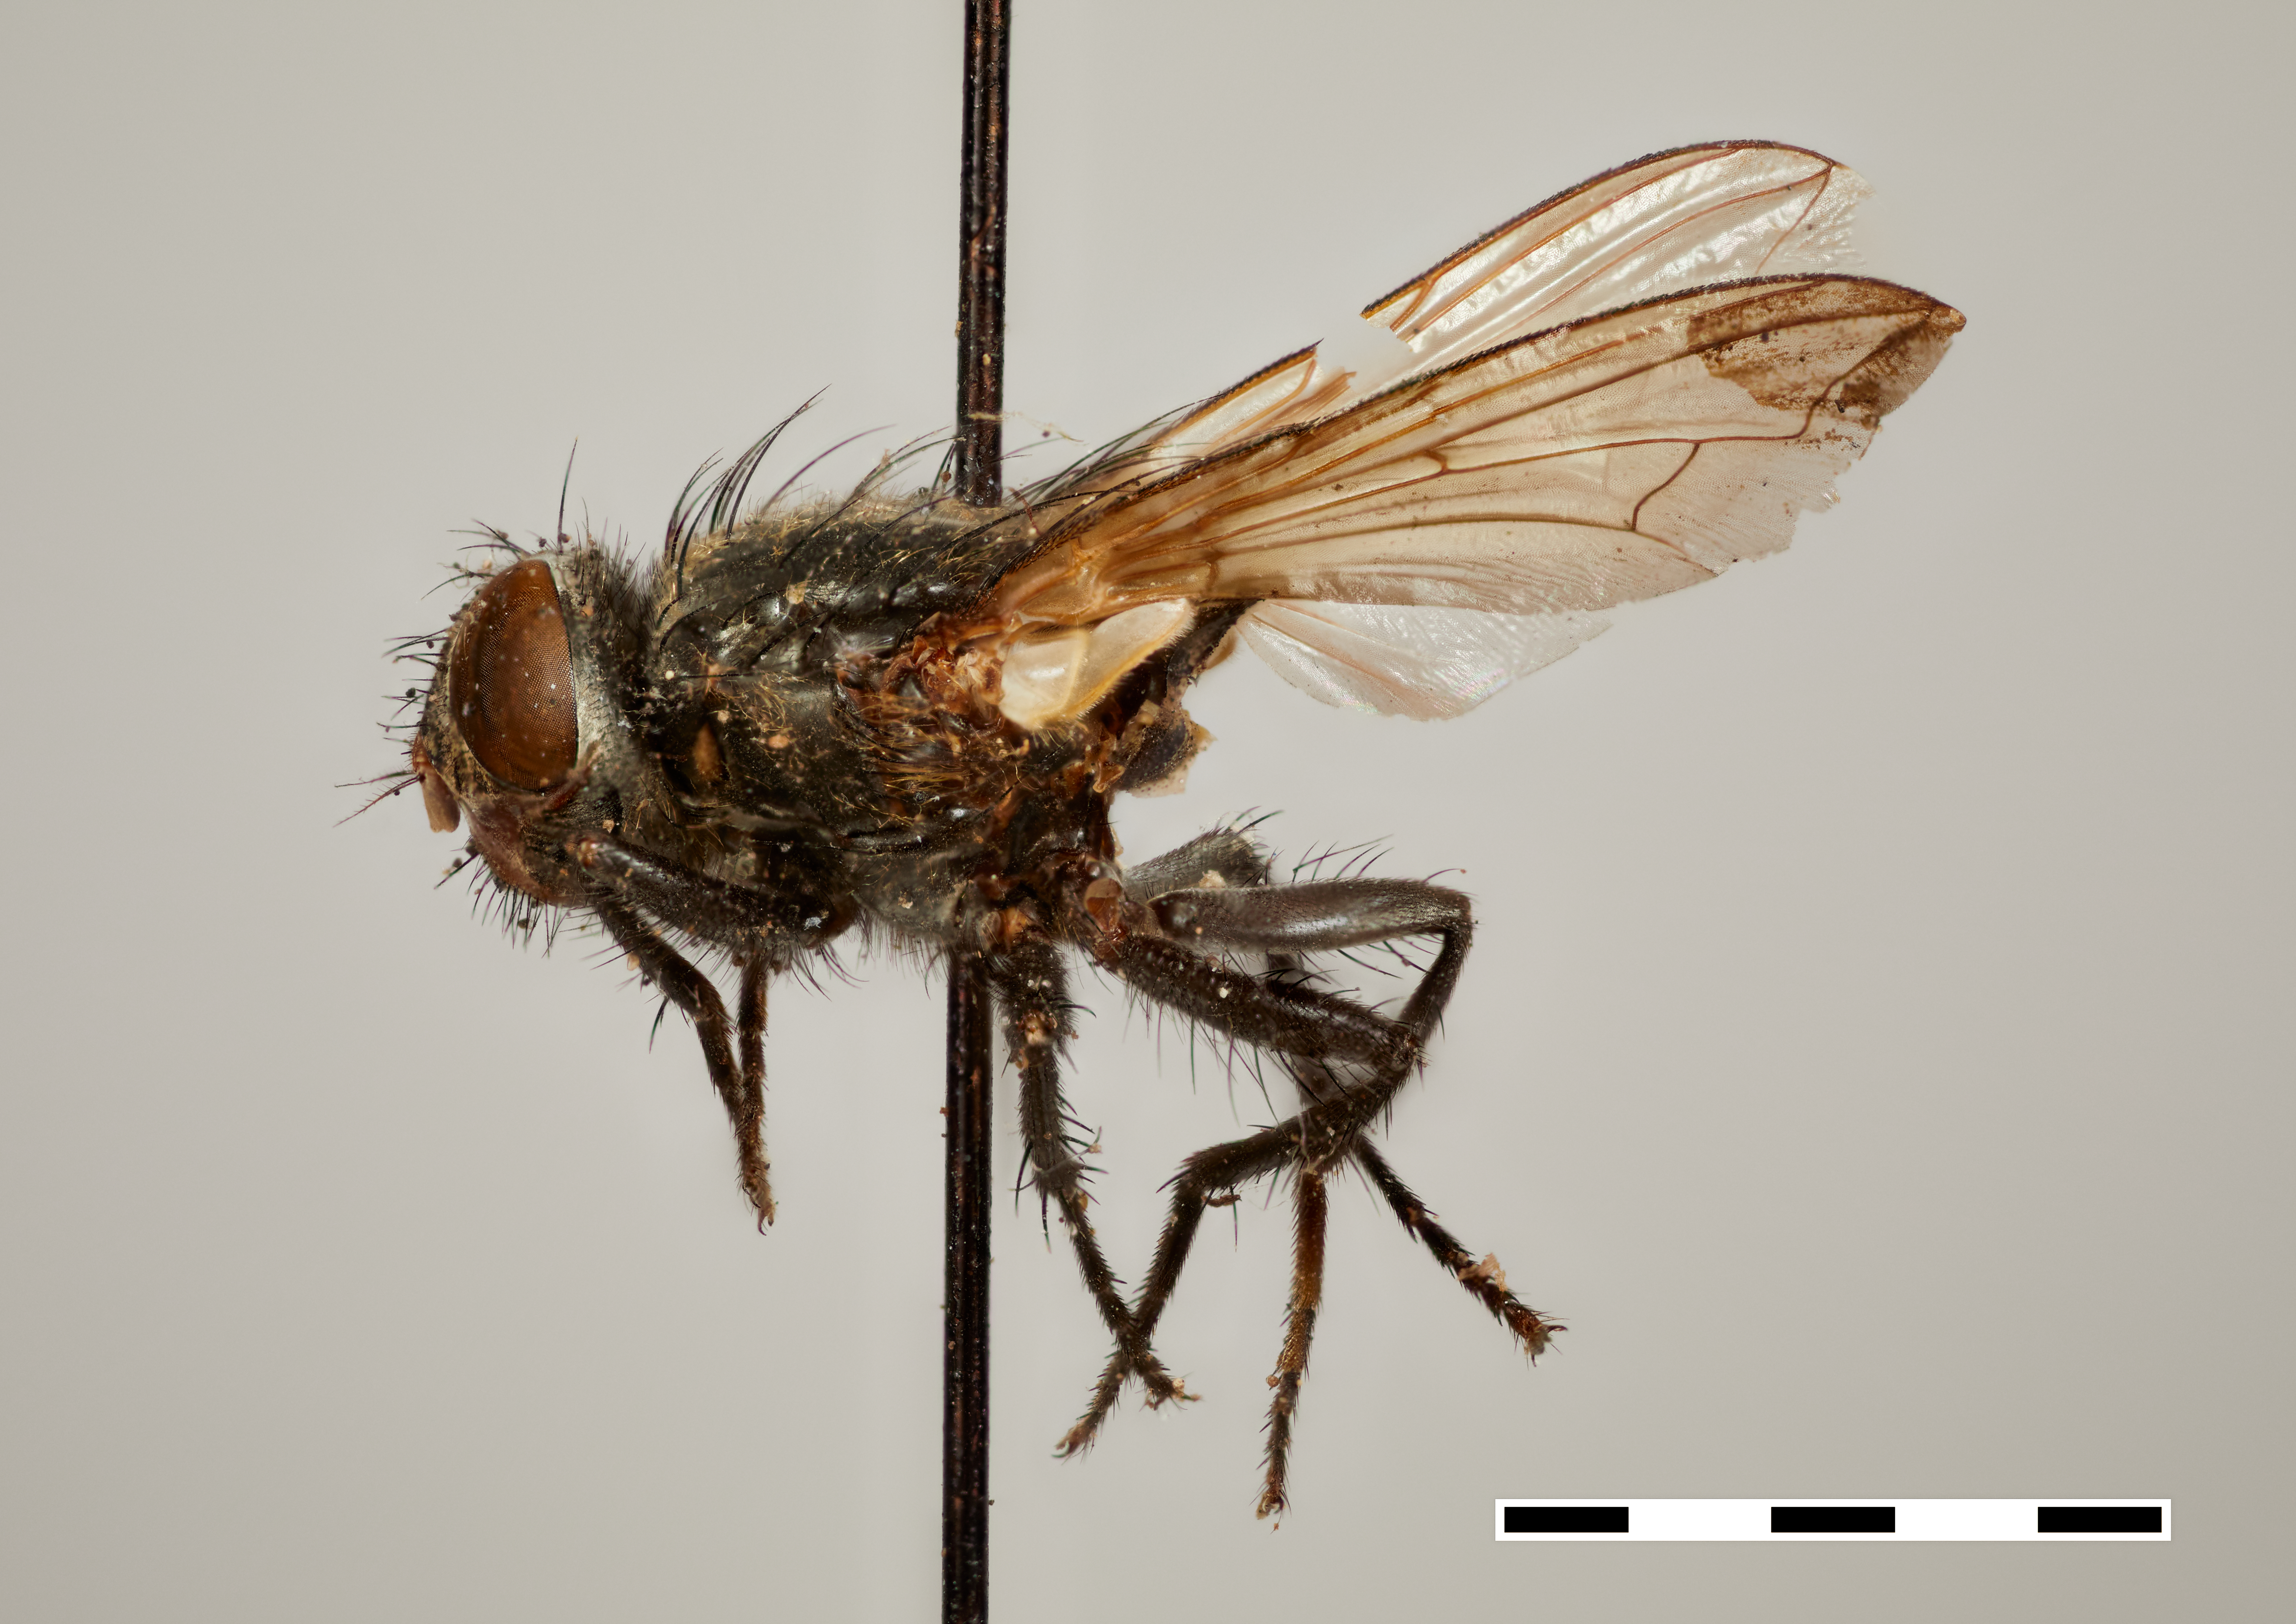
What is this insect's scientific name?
Pollenia atramentaria
